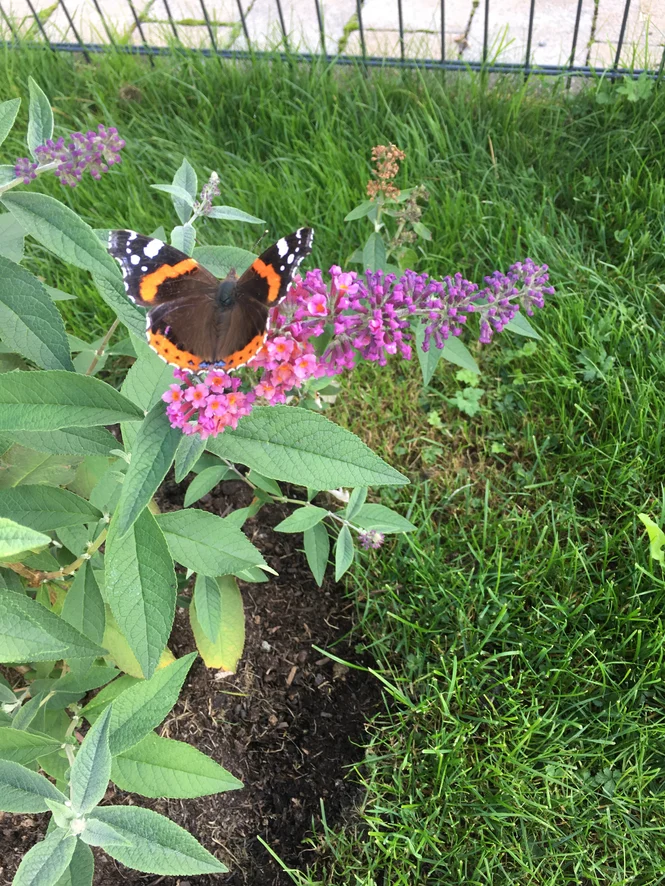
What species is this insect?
Vanessa atalanta
